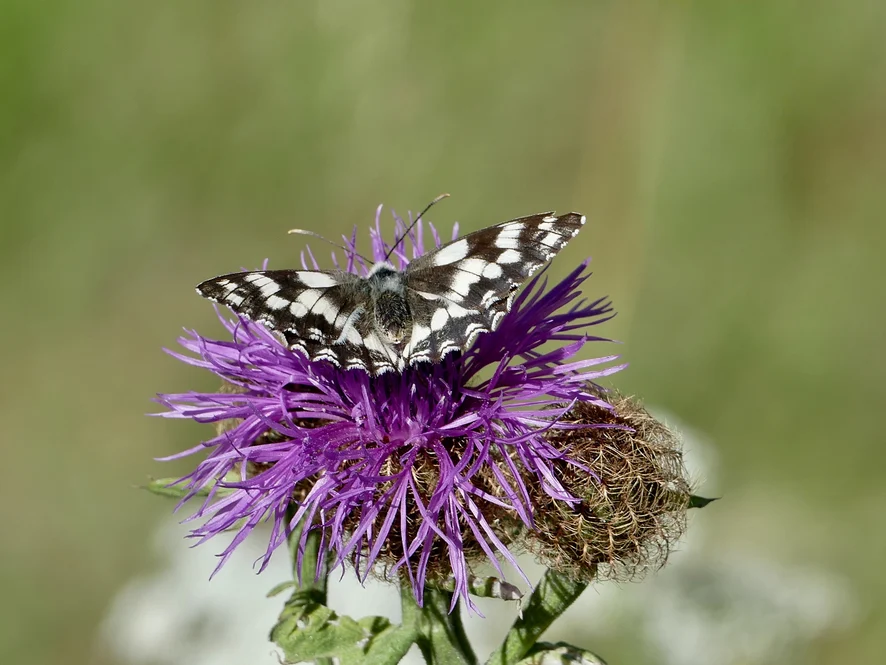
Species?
Melanargia galathea
